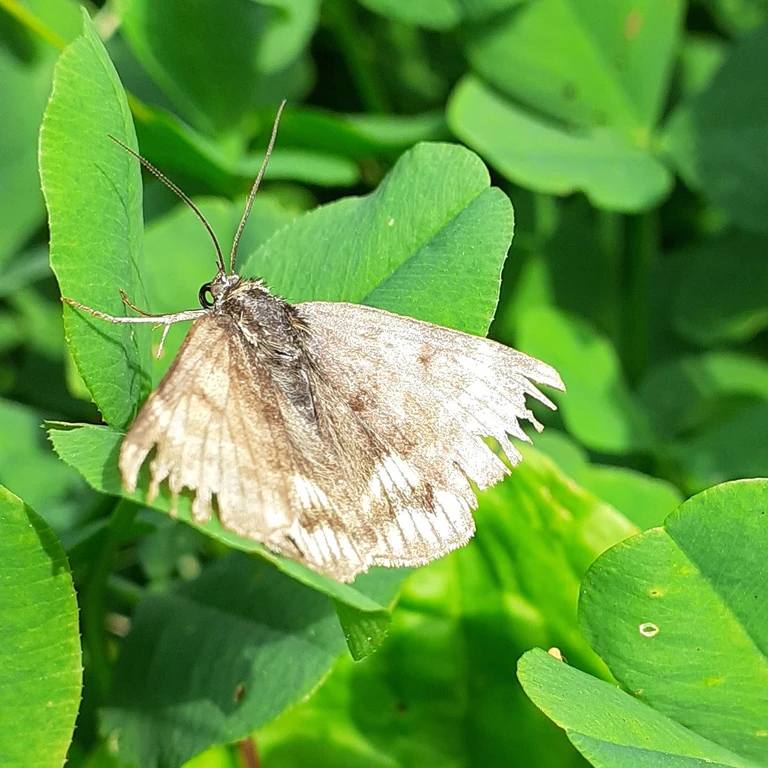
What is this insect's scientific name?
Euclidia glyphica
